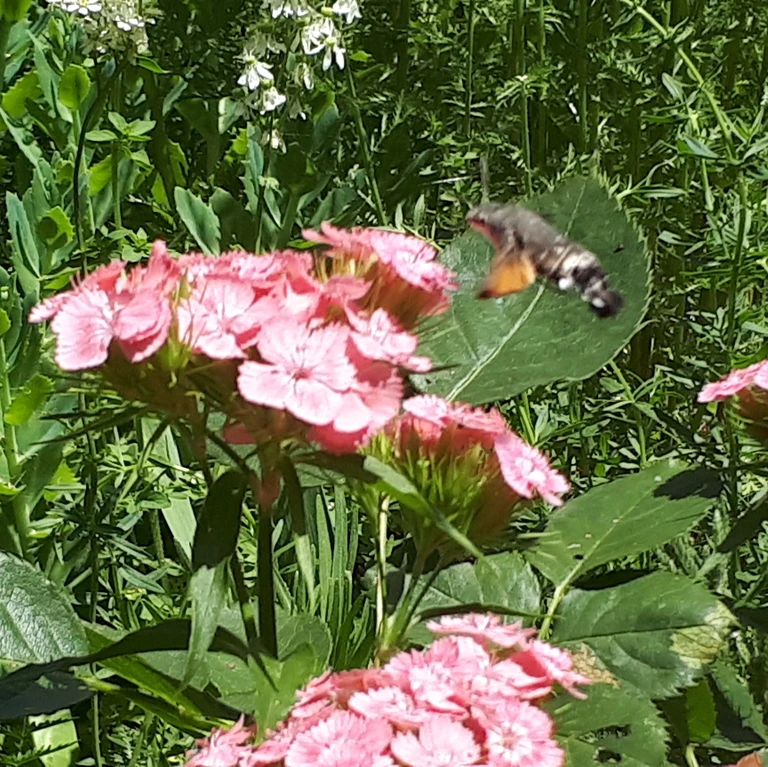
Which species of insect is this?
Macroglossum stellatarum
